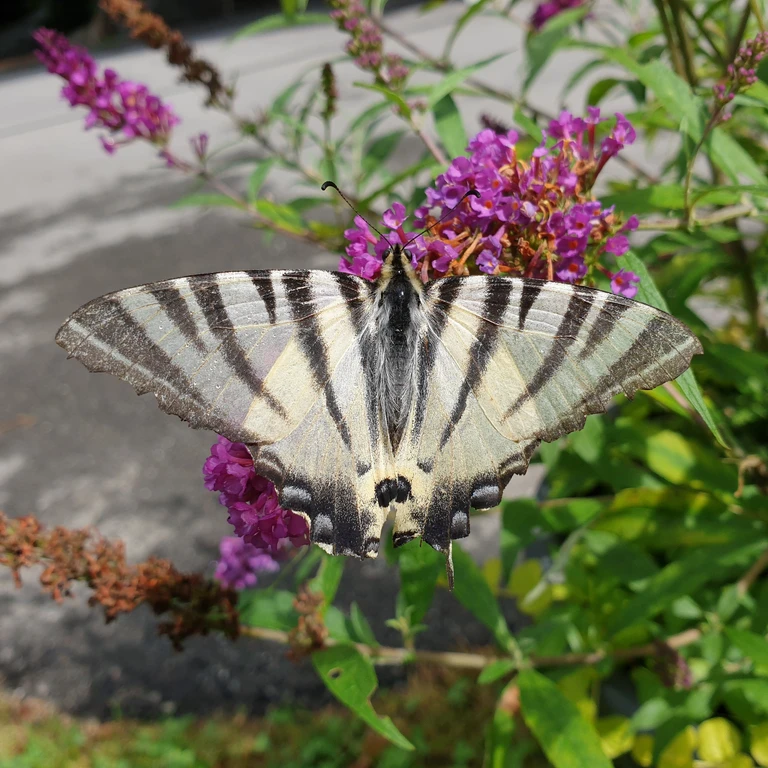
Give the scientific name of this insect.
Iphiclides podalirius
